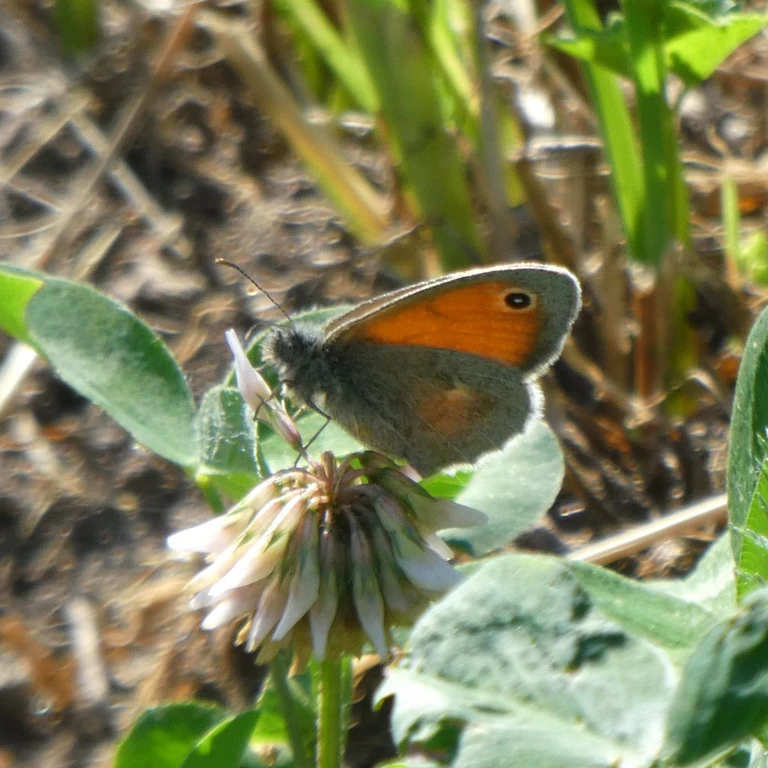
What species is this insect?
Coenonympha pamphilus
